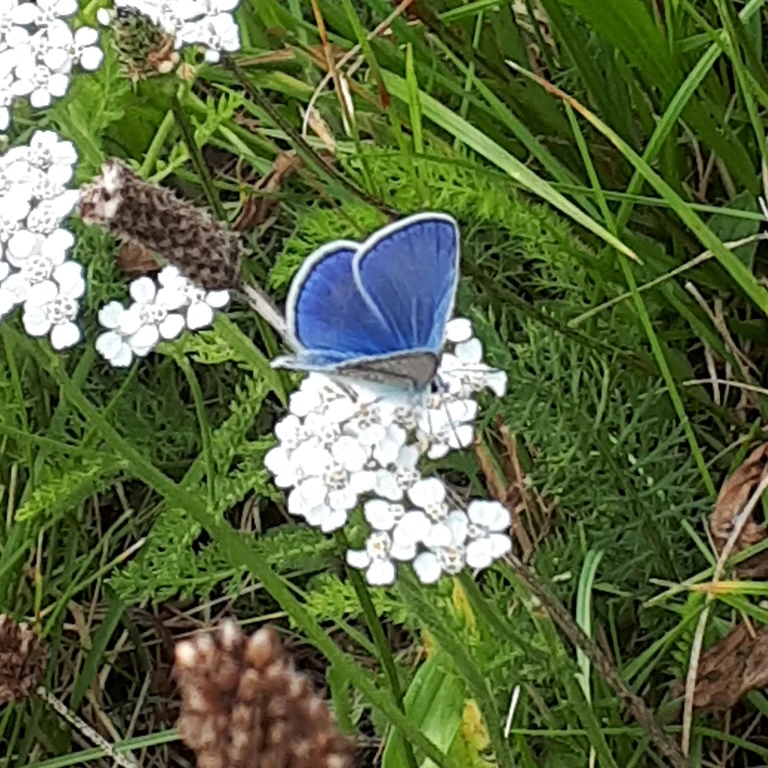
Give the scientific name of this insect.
Polyommatus icarus
